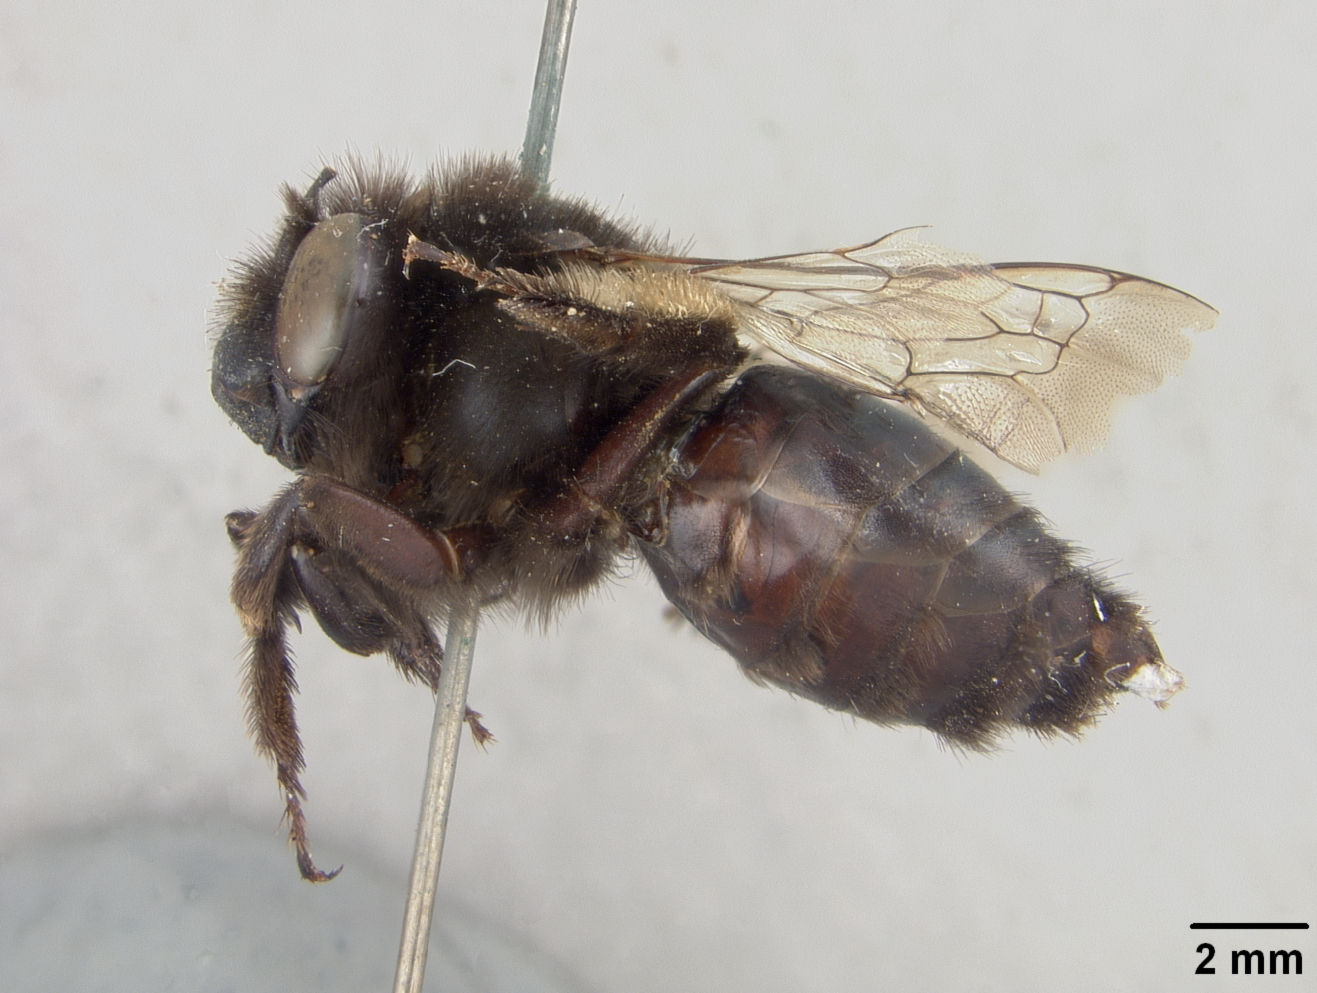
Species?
Anthophora corvicolor
